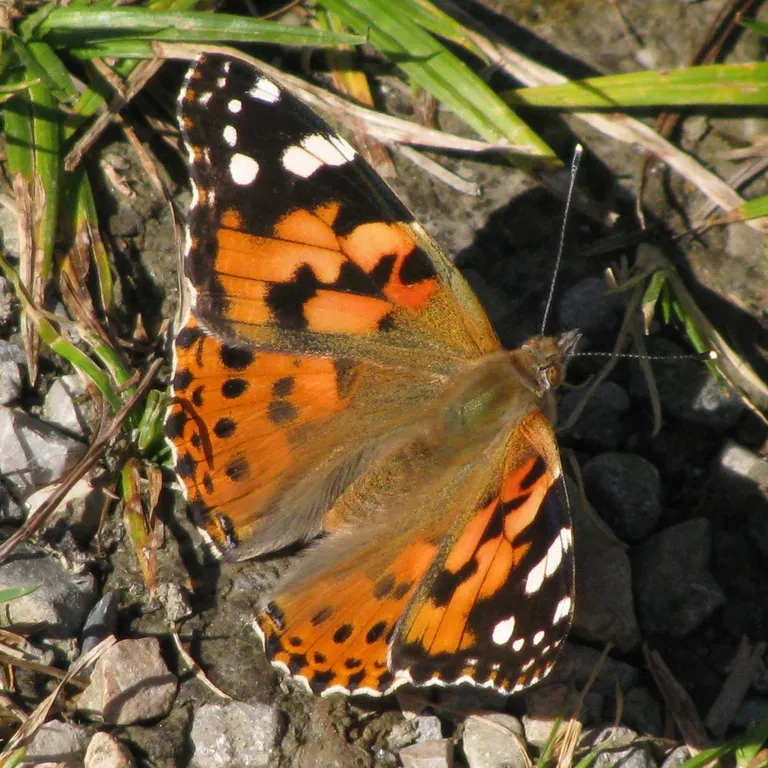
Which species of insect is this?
Vanessa cardui
